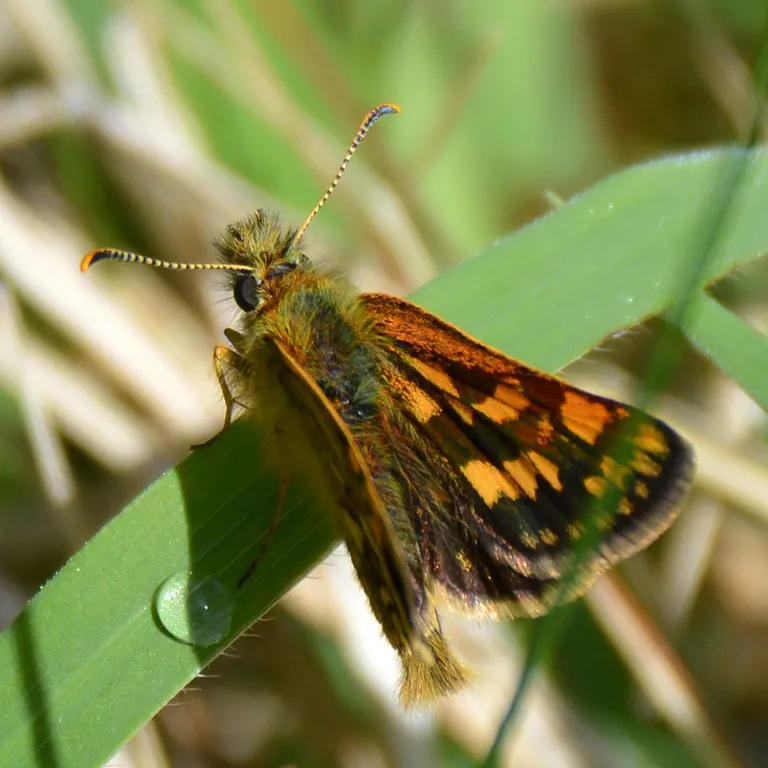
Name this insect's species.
Carterocephalus palaemon
